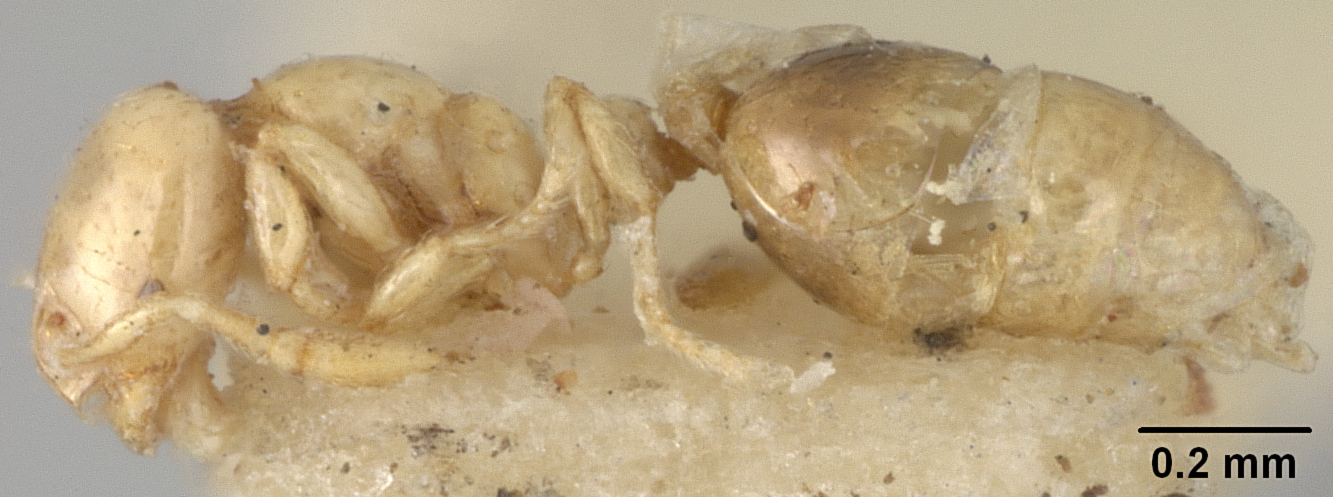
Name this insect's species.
Solenopsis cleptes
